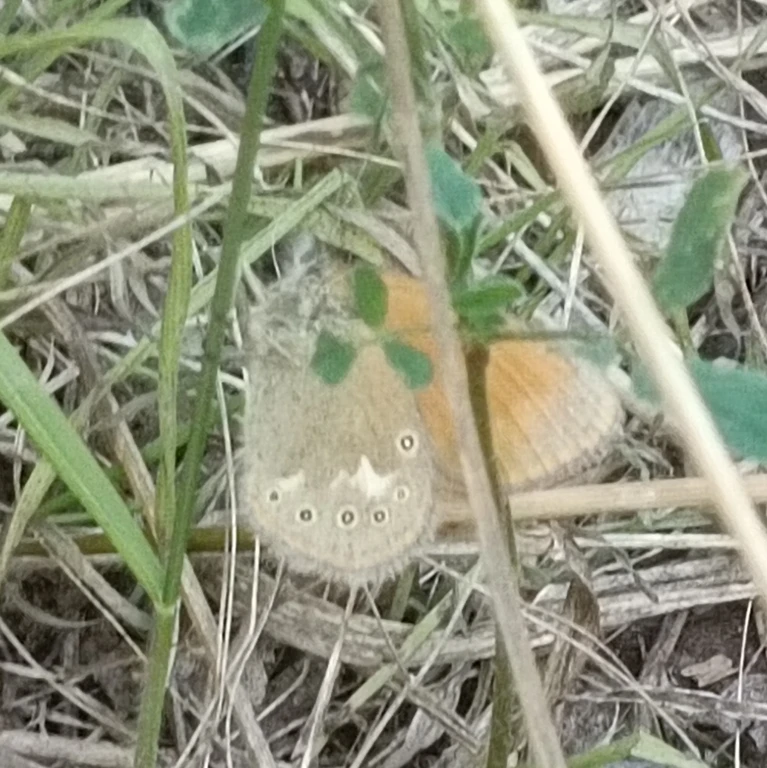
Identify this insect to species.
Coenonympha glycerion (also Coenonympha iphis)
